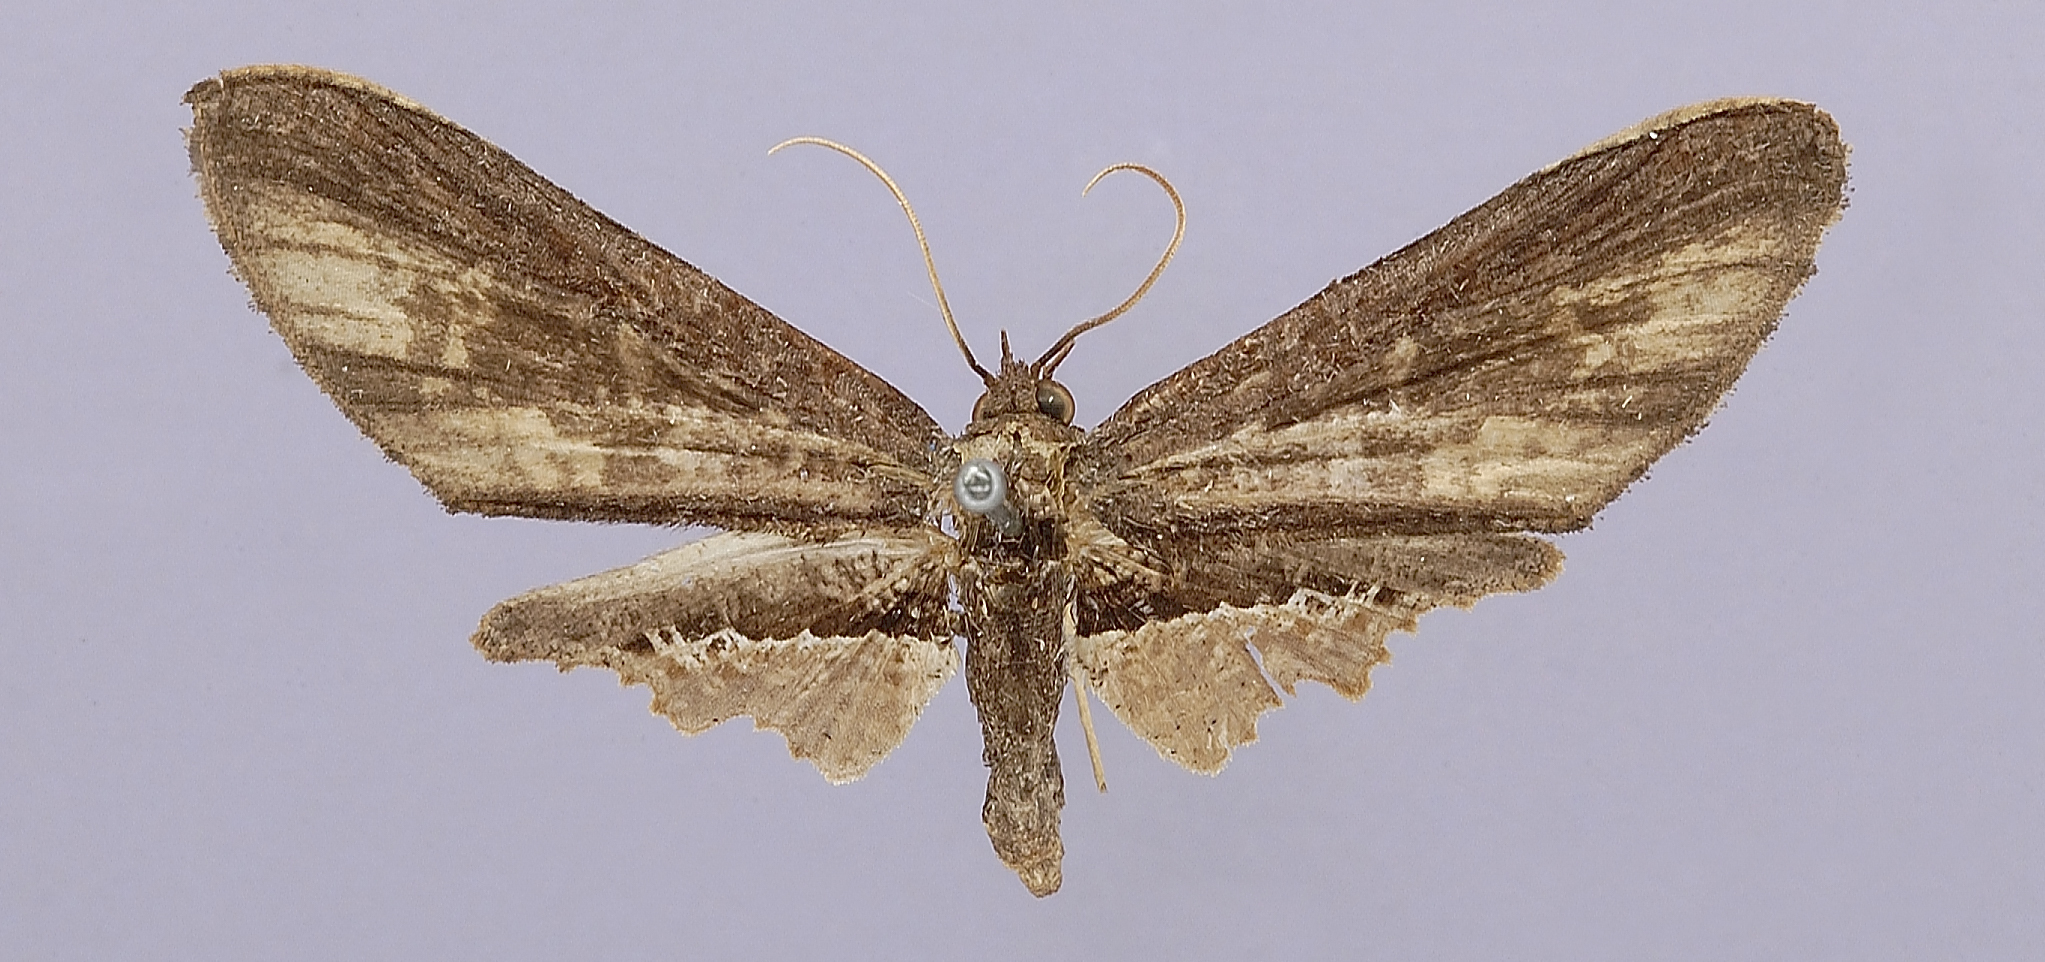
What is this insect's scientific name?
Rhodoneura umbrata
